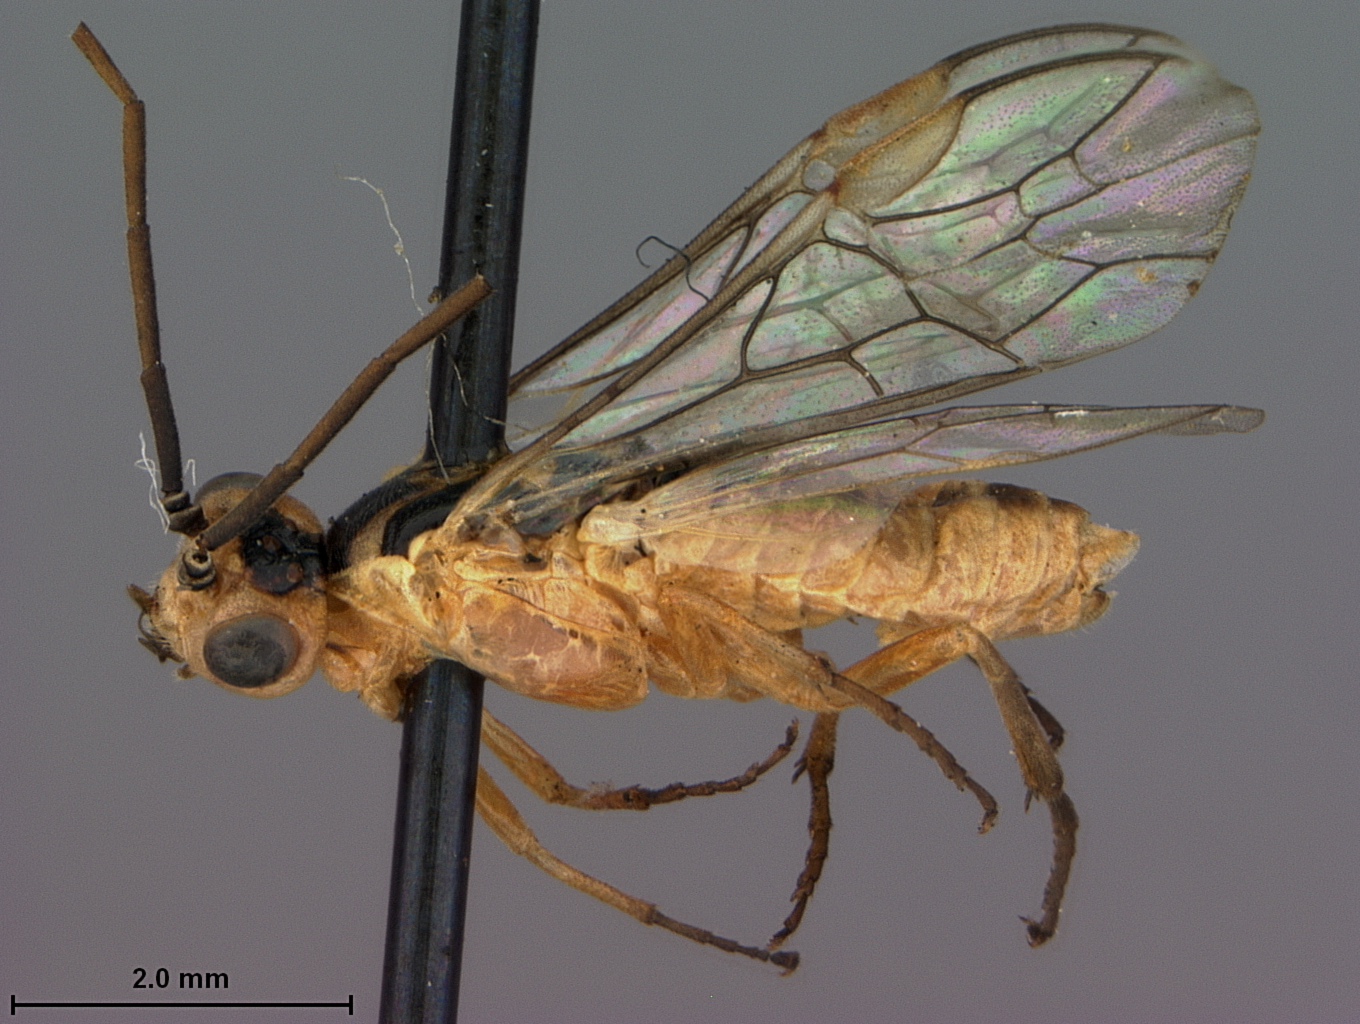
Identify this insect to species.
Pteronidea vanduzeei
